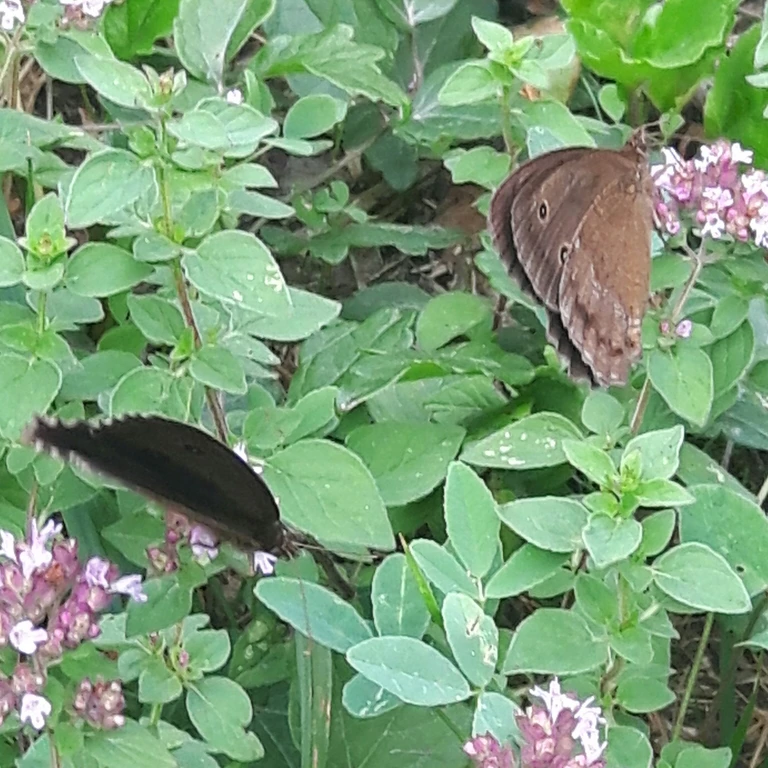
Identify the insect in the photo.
Minois dryas
